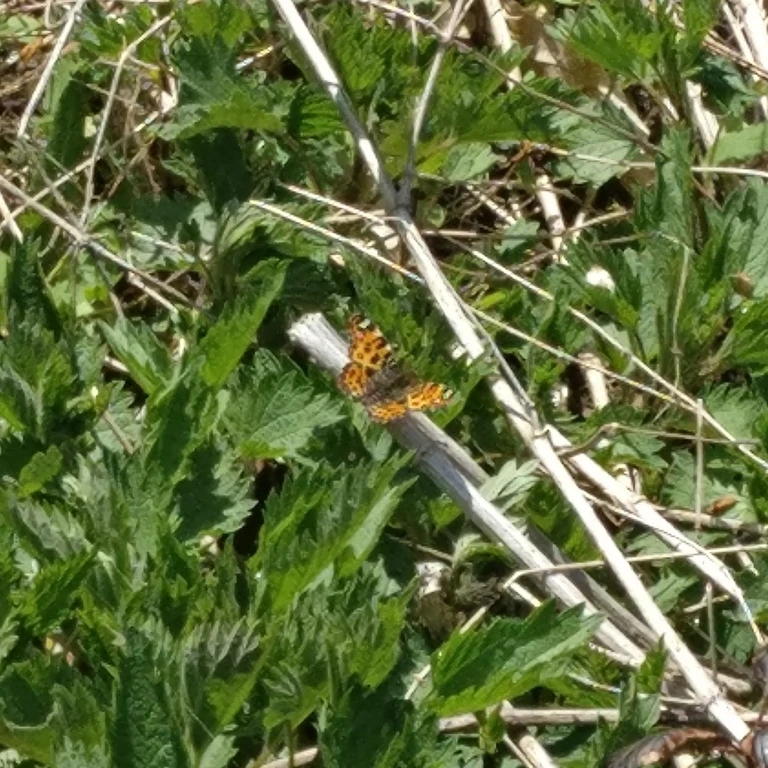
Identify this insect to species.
Araschnia levana
